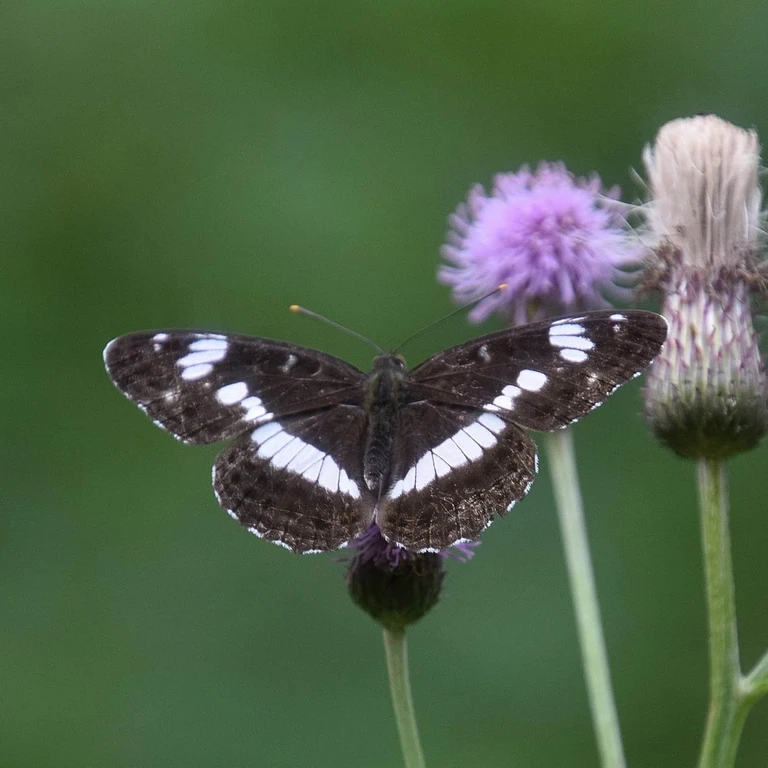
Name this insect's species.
Limenitis camilla (also Ladoga camilla)
